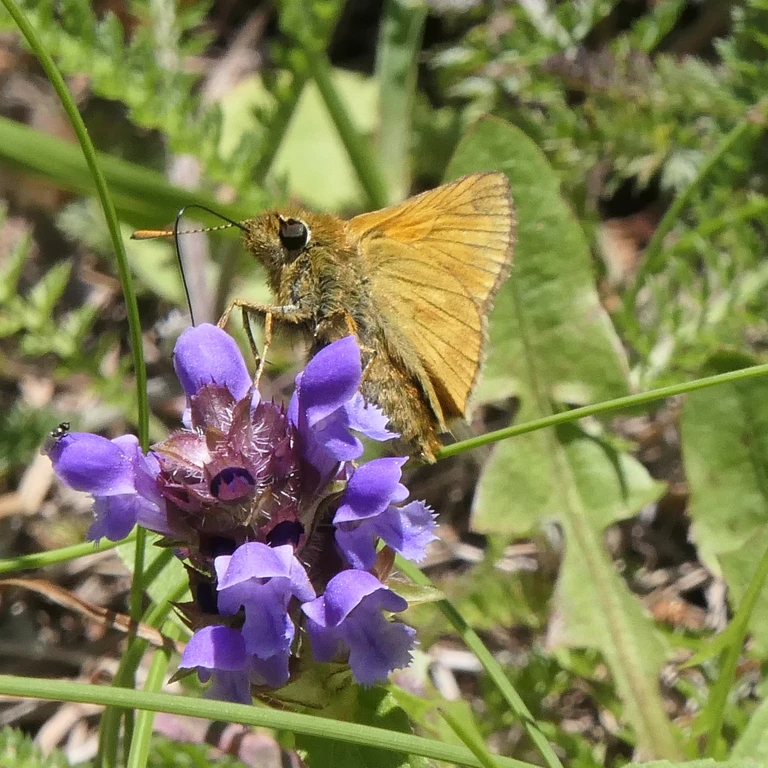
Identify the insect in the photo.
Ochlodes sylvanus (also Ochlodes venata)
